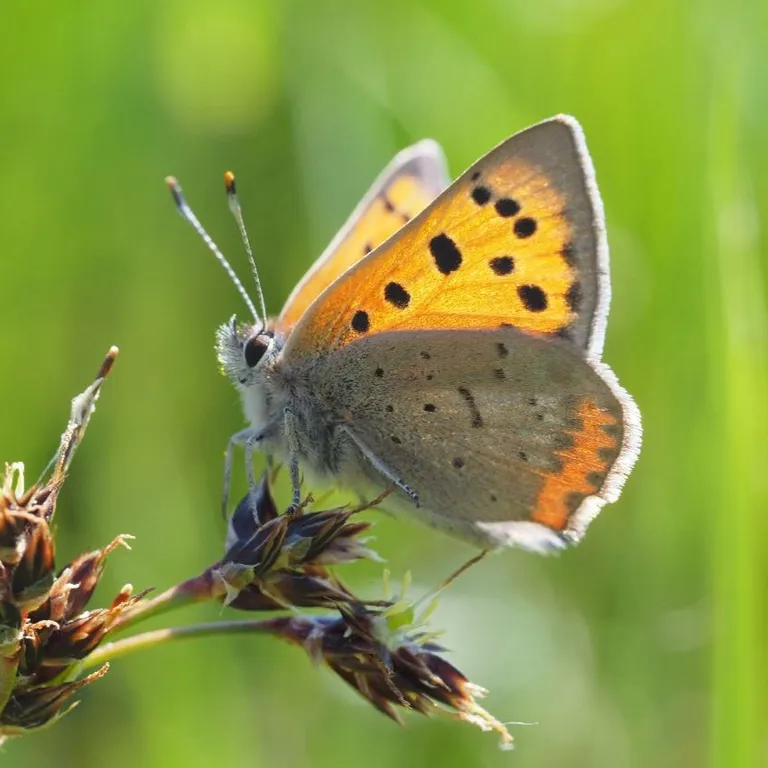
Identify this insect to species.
Lycaena phlaeas
